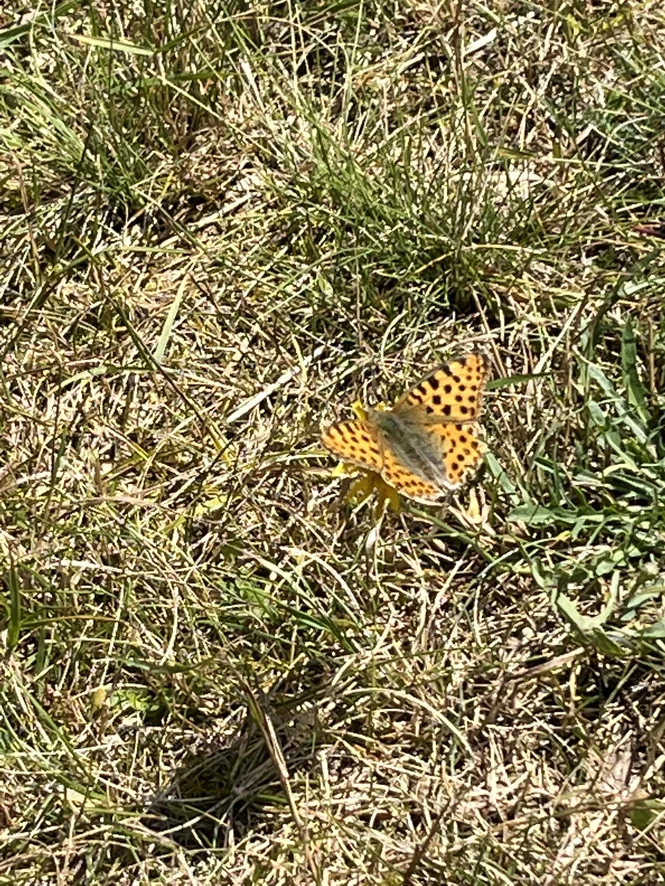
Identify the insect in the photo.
Issoria lathonia
